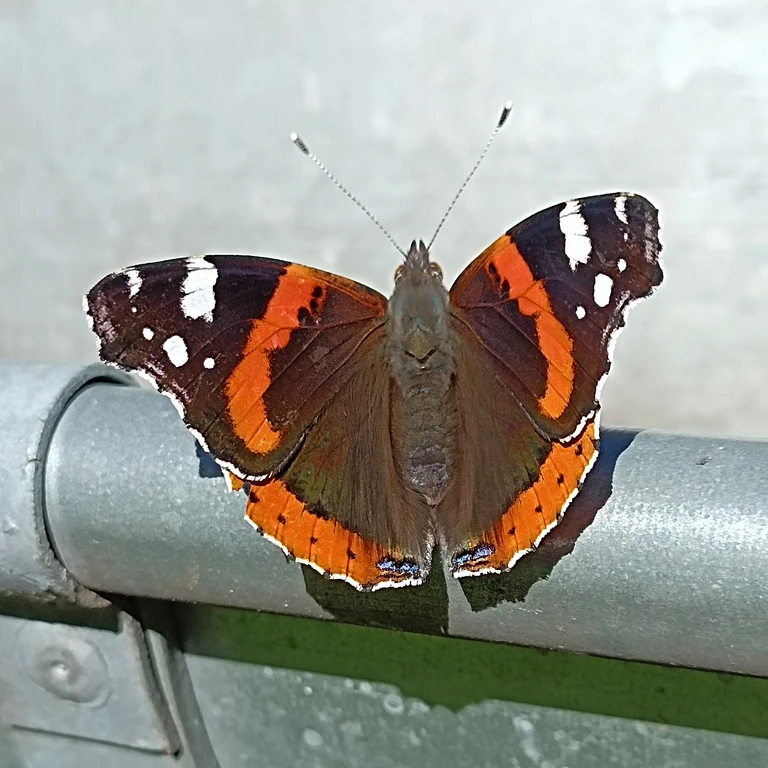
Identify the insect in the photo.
Vanessa atalanta
